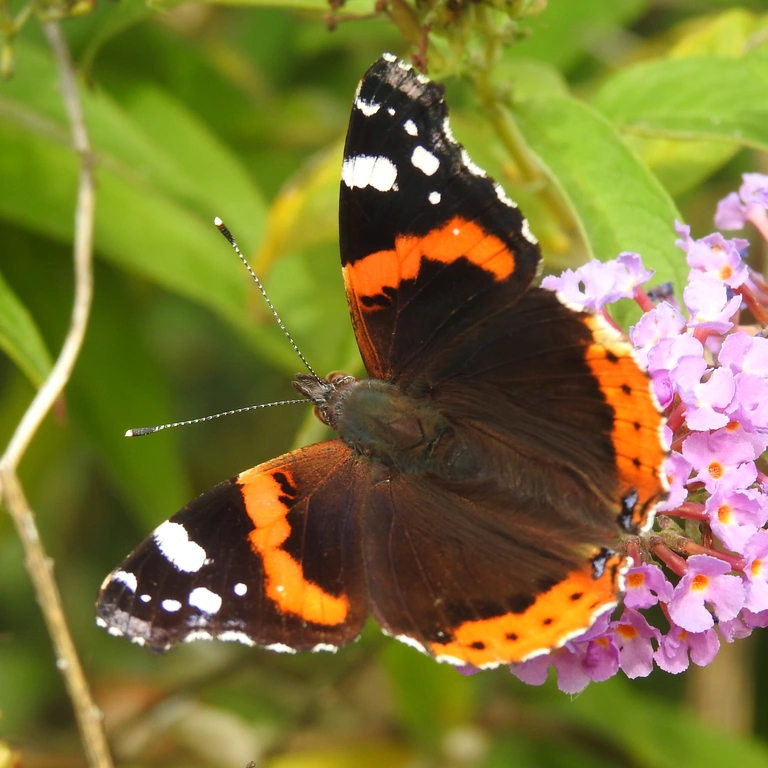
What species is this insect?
Vanessa atalanta
